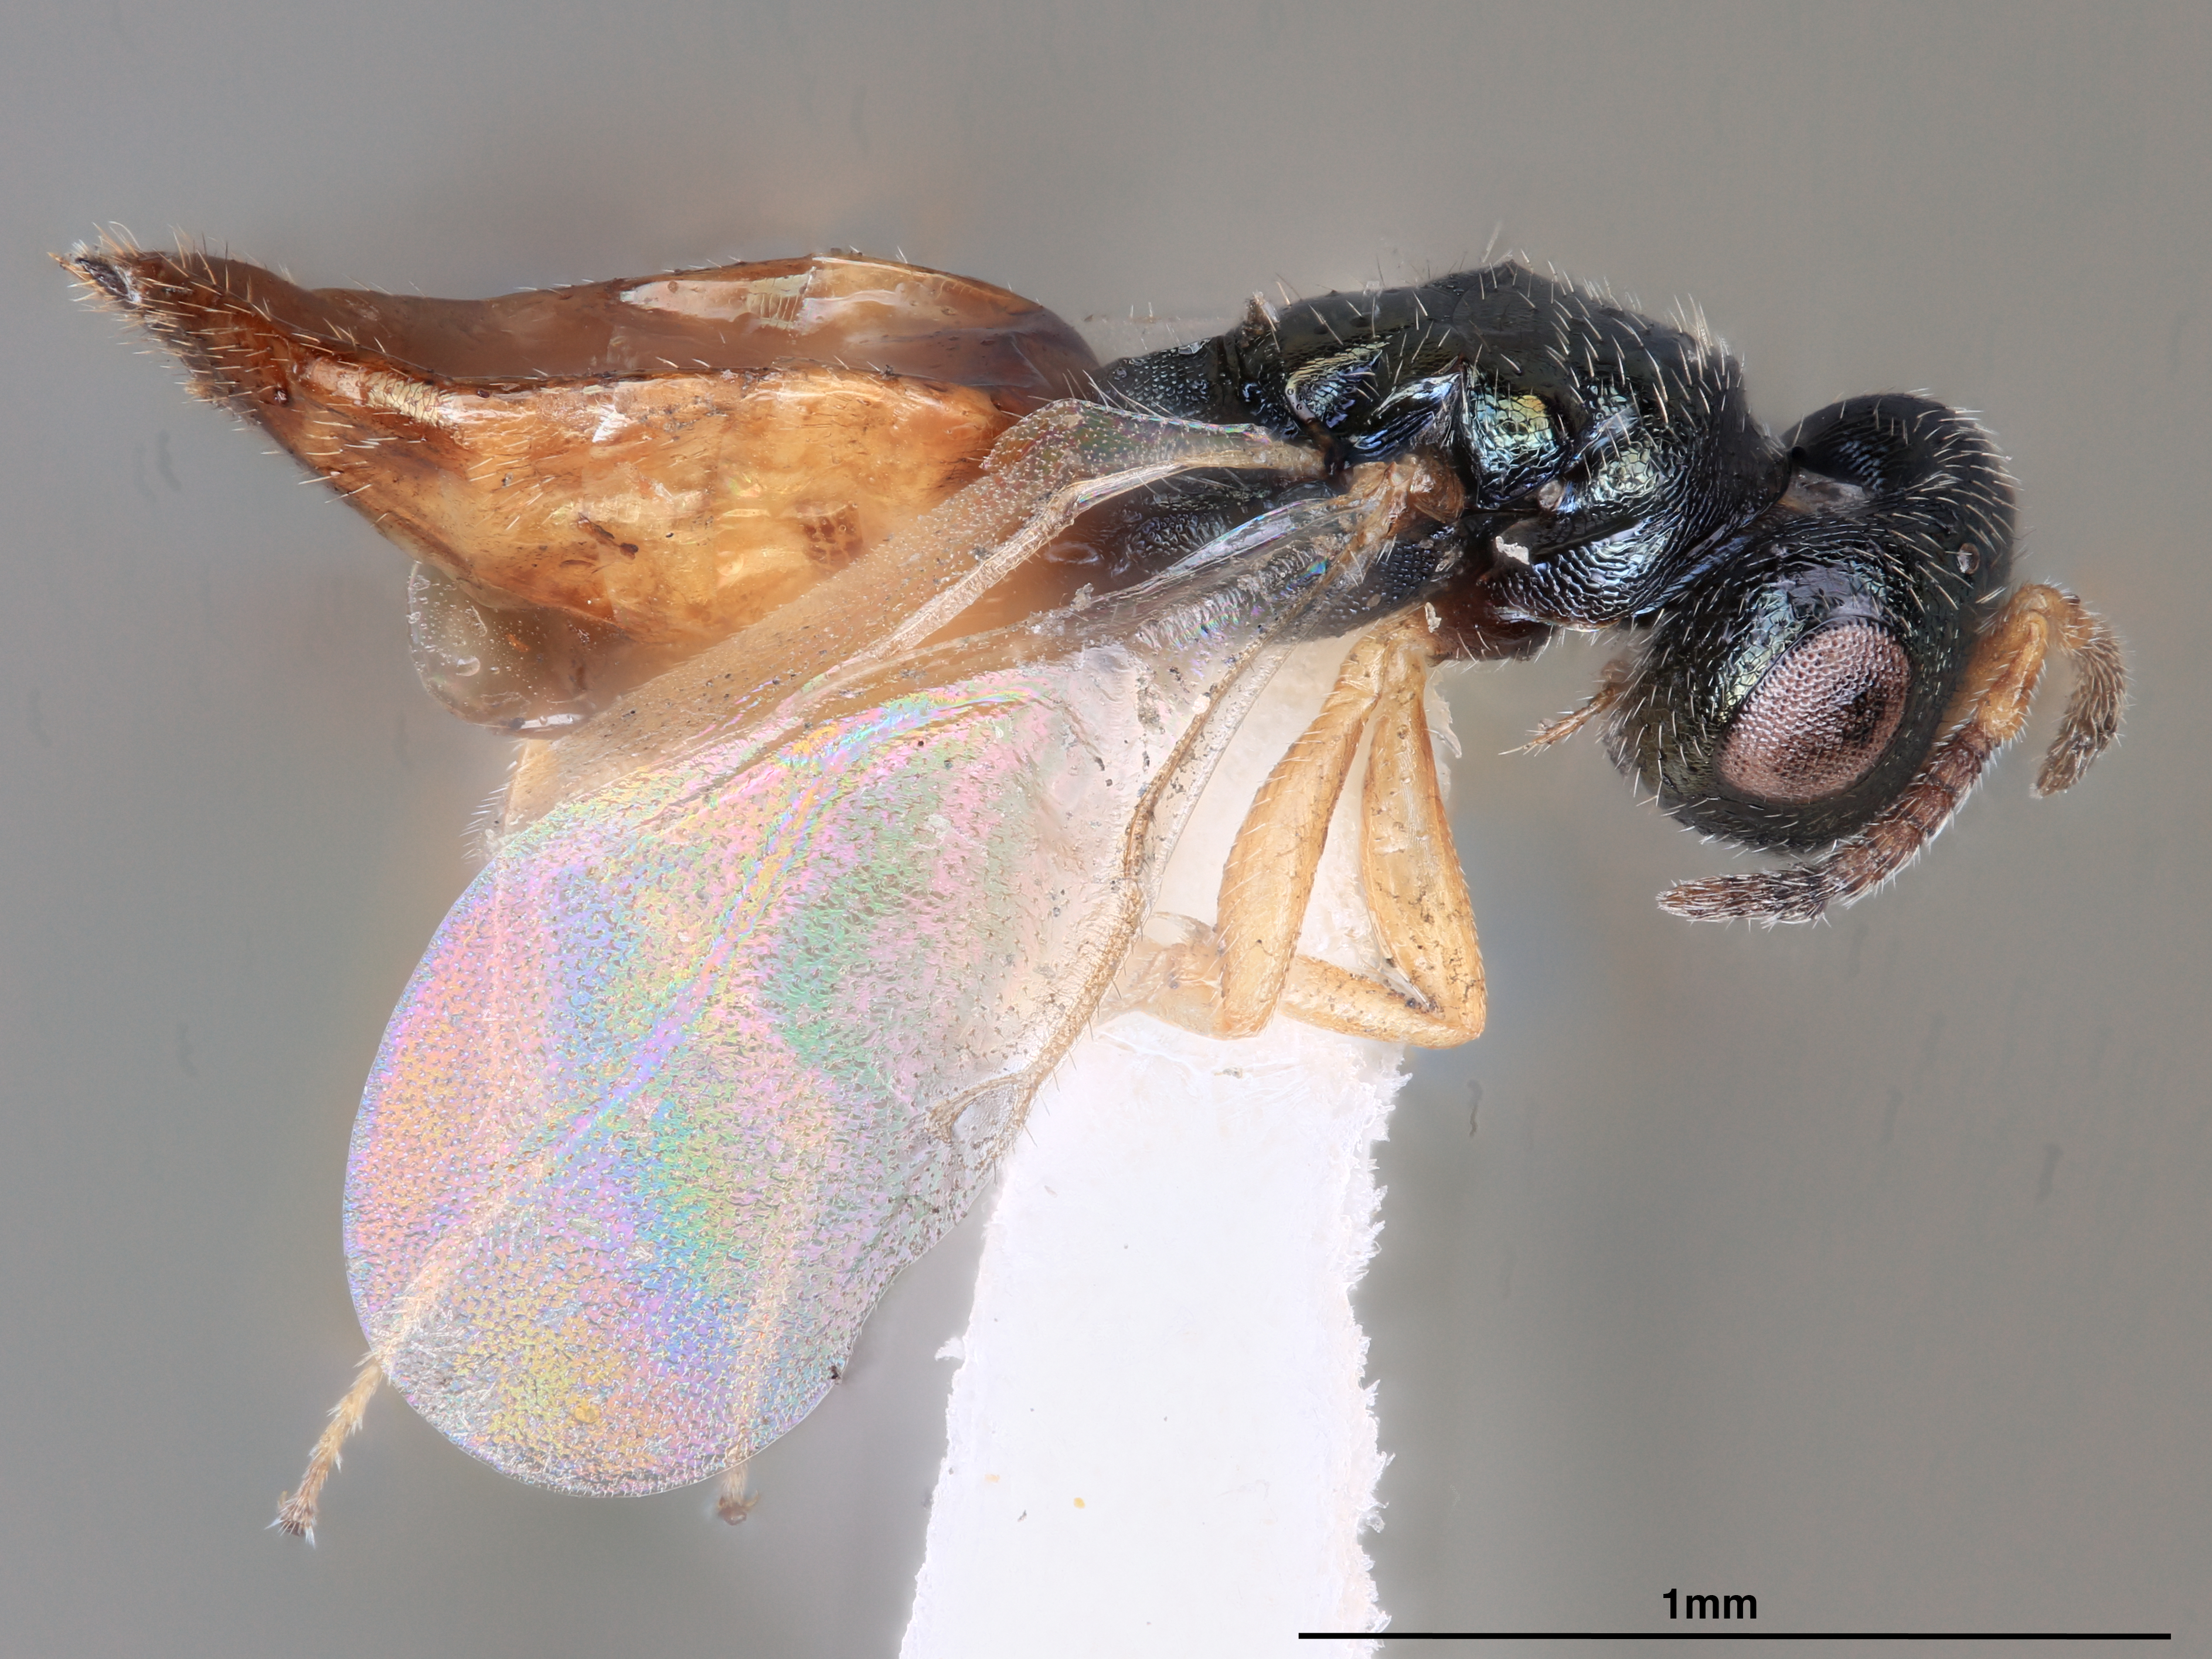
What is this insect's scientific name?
Tritneptis doris
